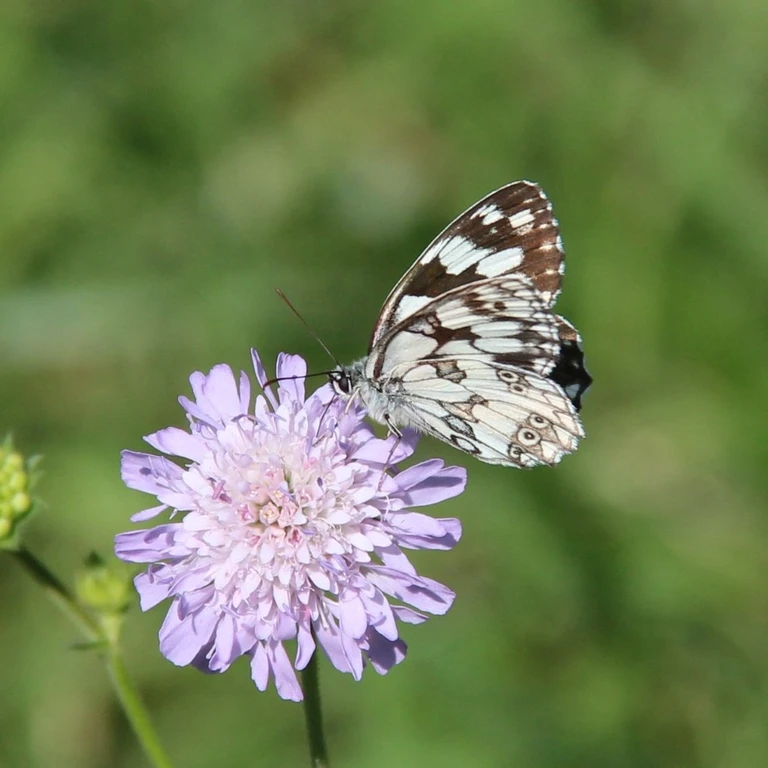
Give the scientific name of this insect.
Melanargia galathea
